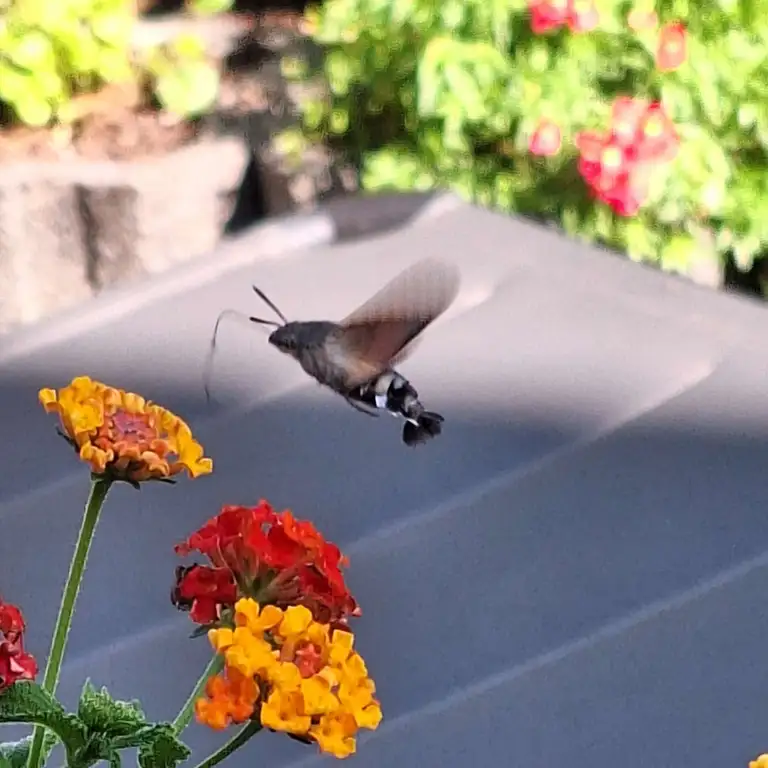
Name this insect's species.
Macroglossum stellatarum
